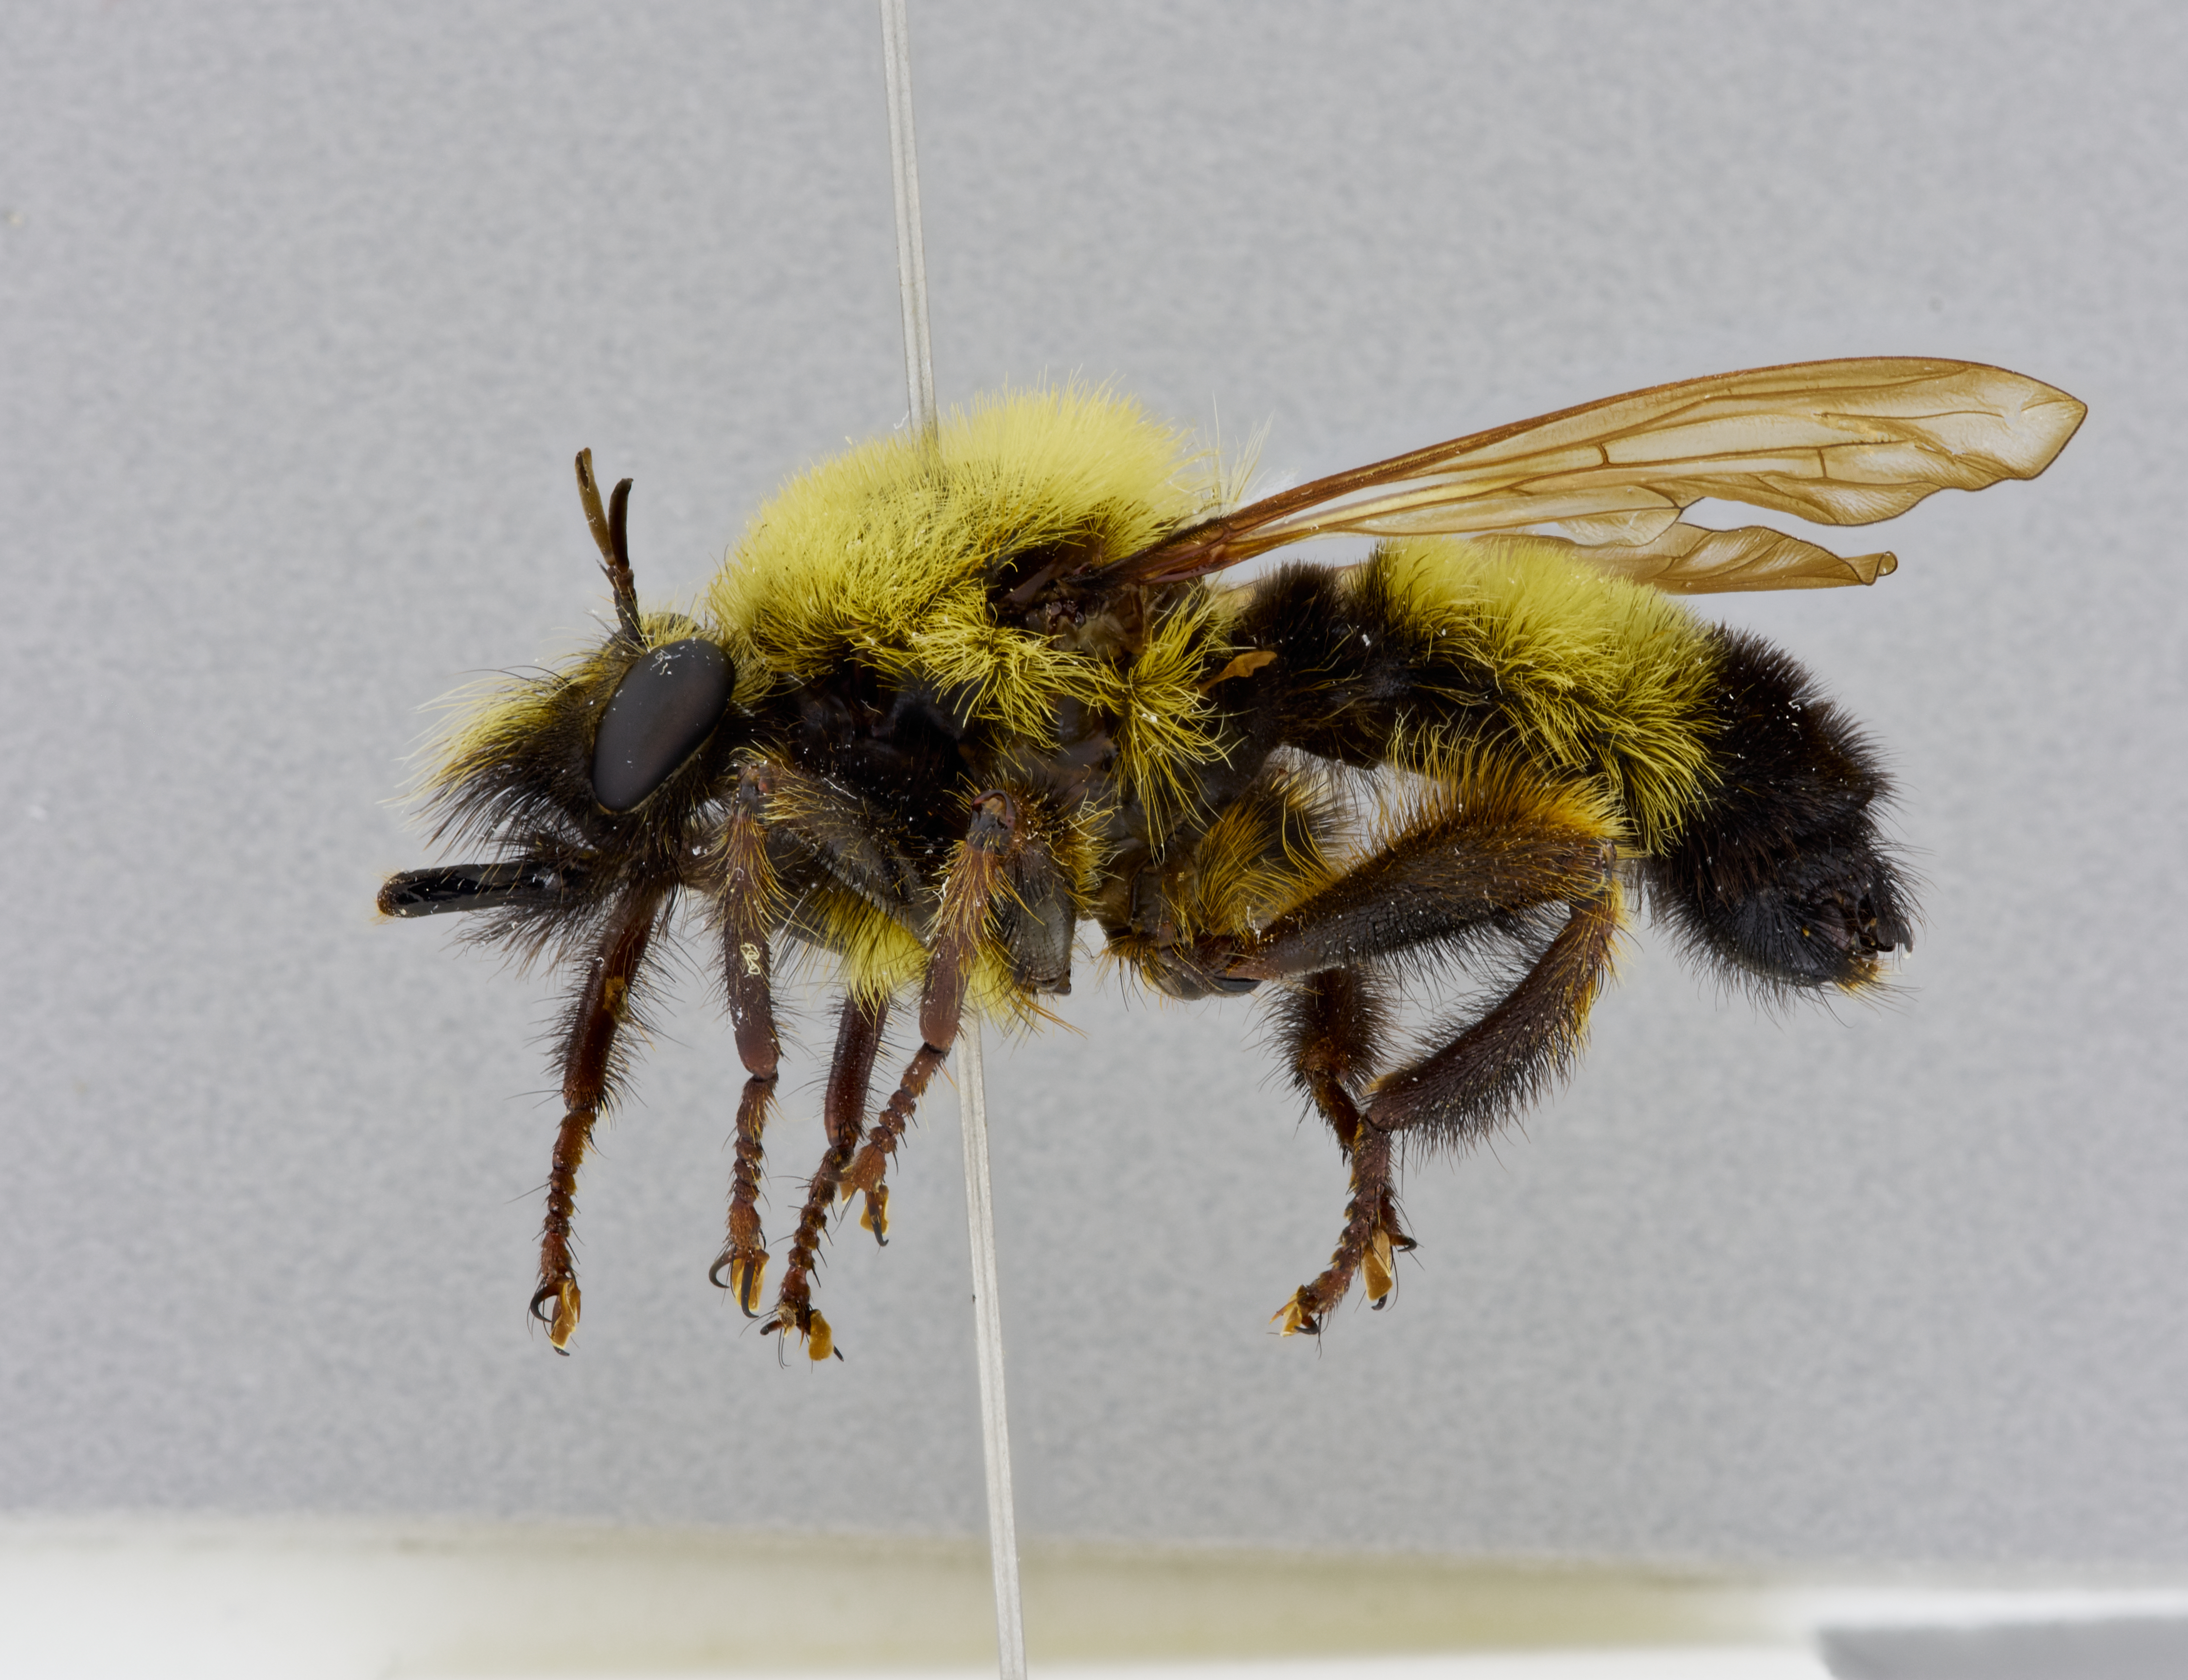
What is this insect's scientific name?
Laphria thoracica
